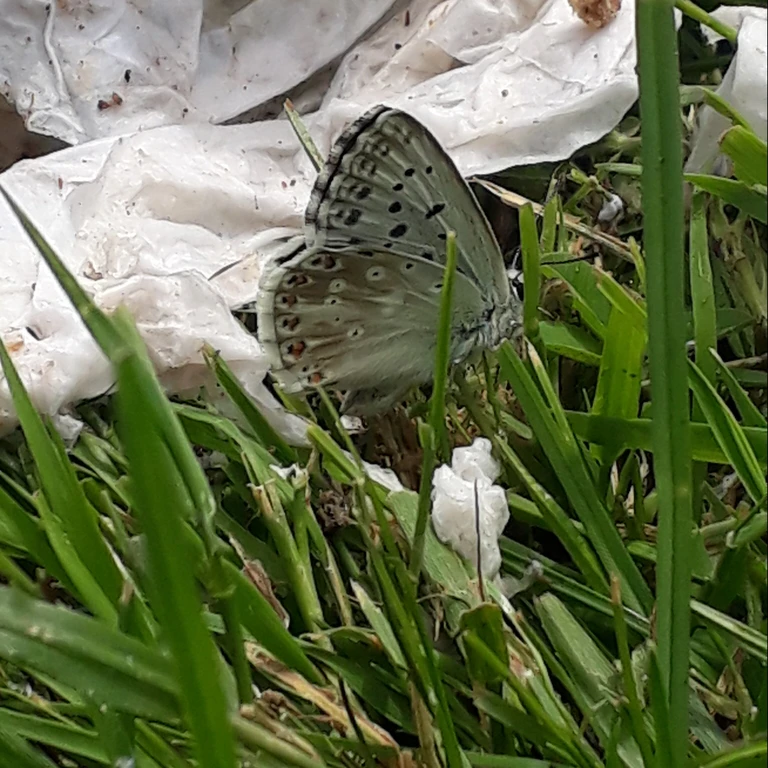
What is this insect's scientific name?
Lysandra coridon
